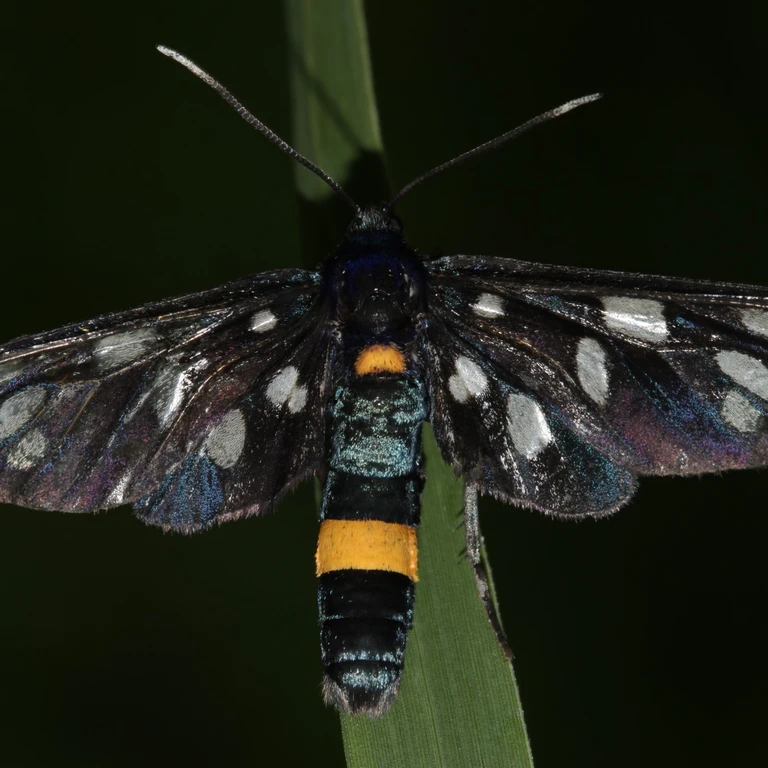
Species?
Amata phegea
